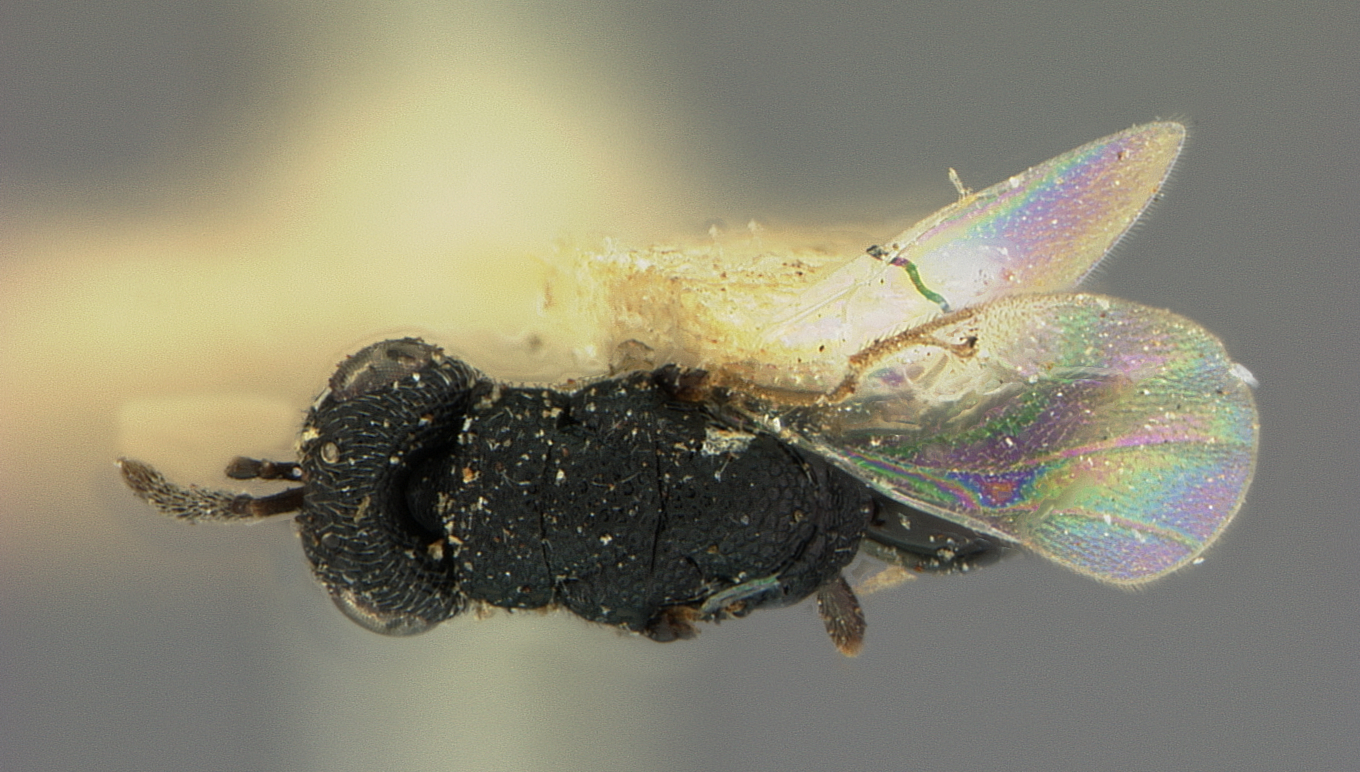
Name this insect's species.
Eurytoma magdalidis
